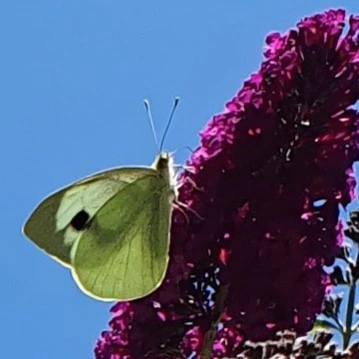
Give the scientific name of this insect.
Pieris brassicae
